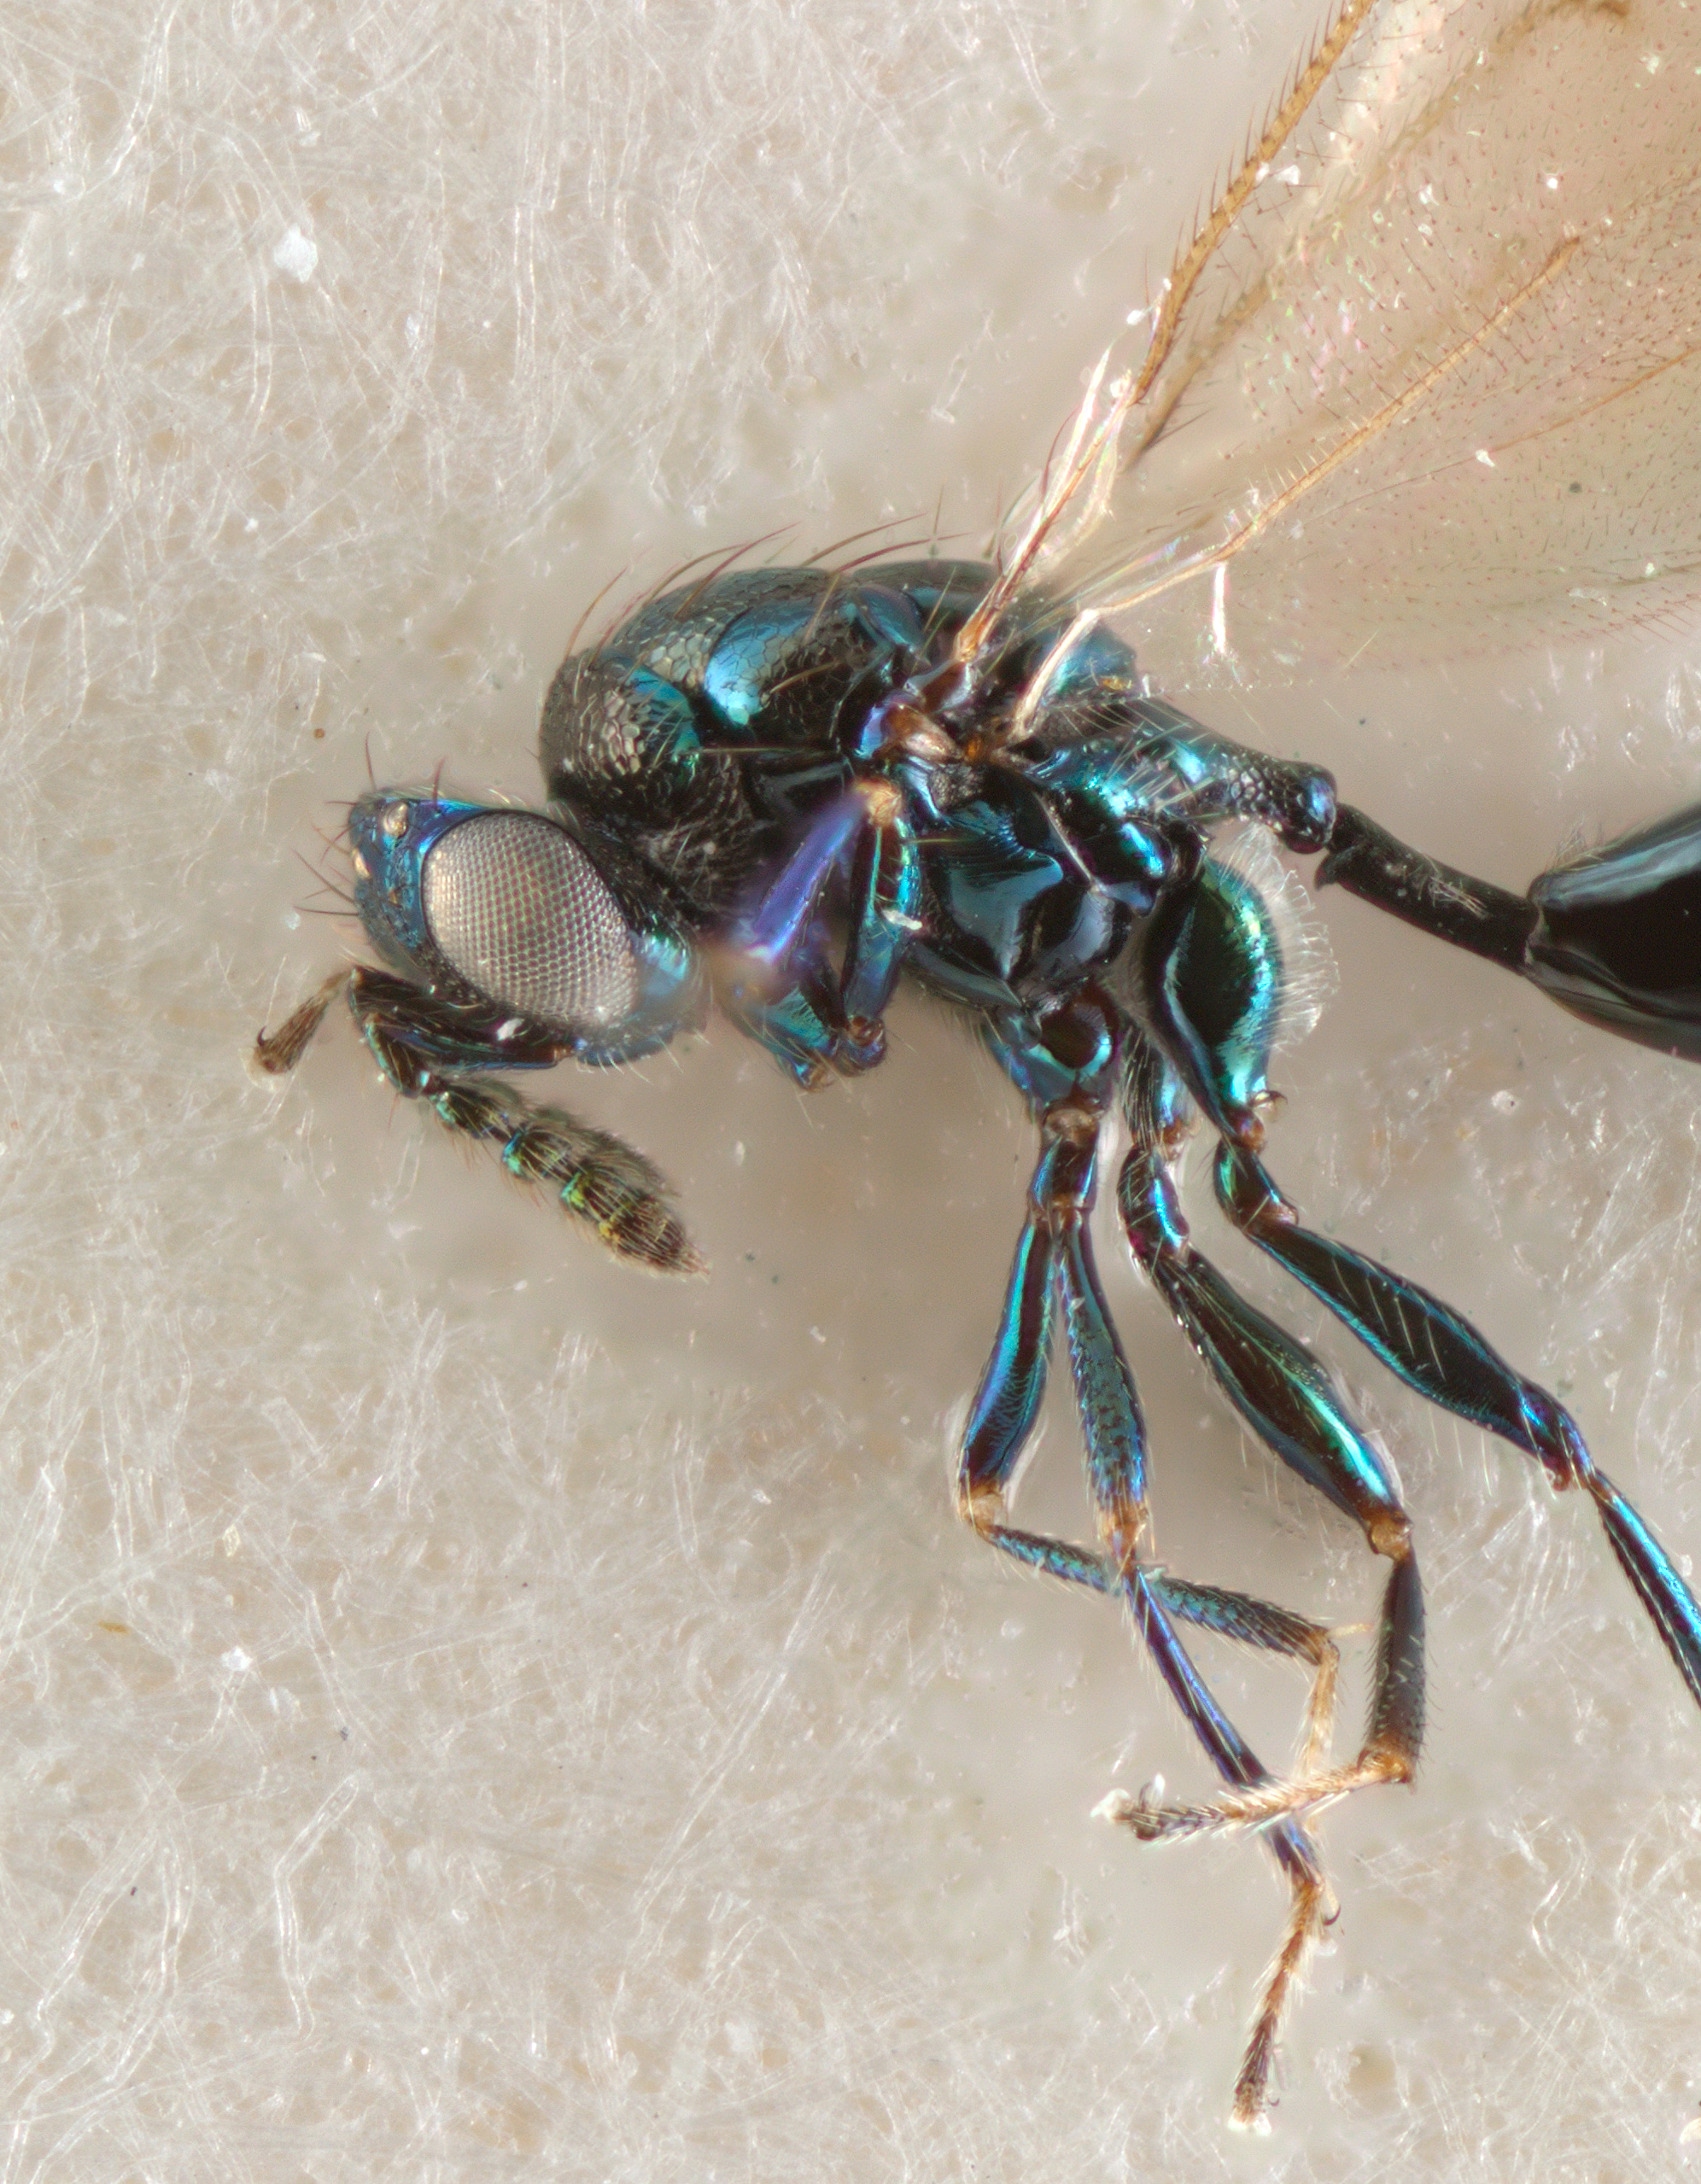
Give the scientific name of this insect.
Paracrias alticola
